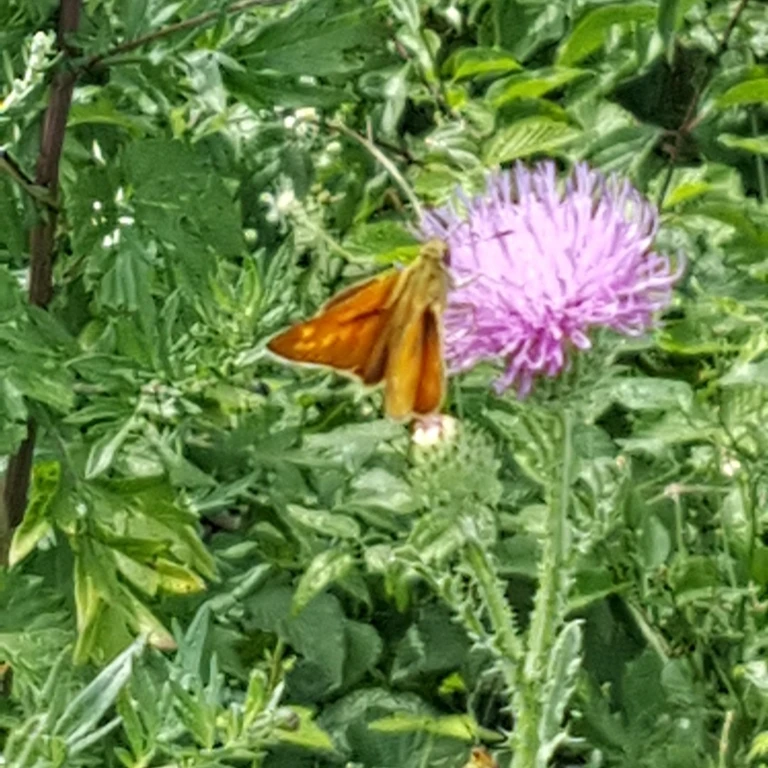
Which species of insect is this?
Ochlodes sylvanus (also Ochlodes venata)
